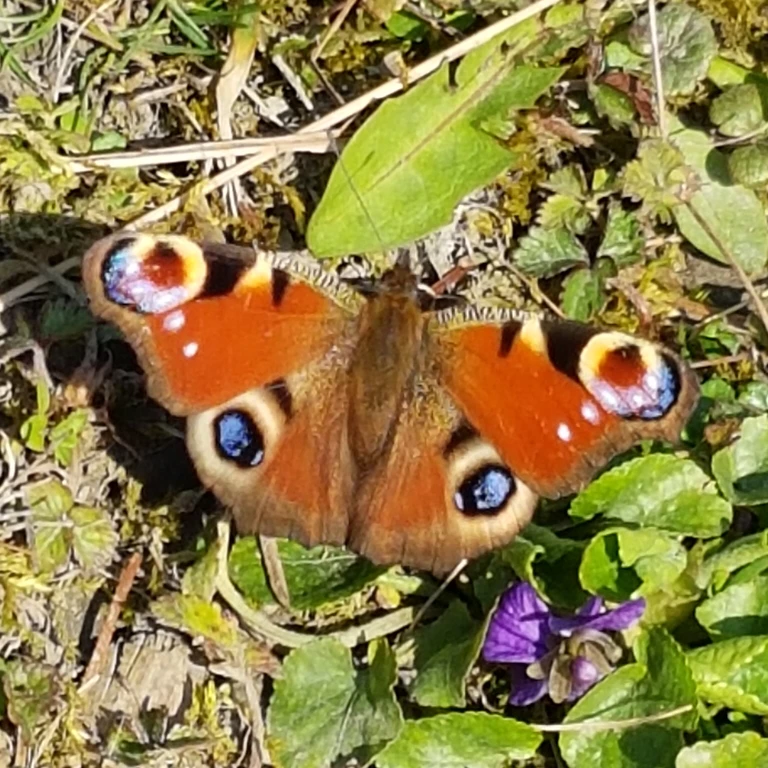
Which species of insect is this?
Aglais io
